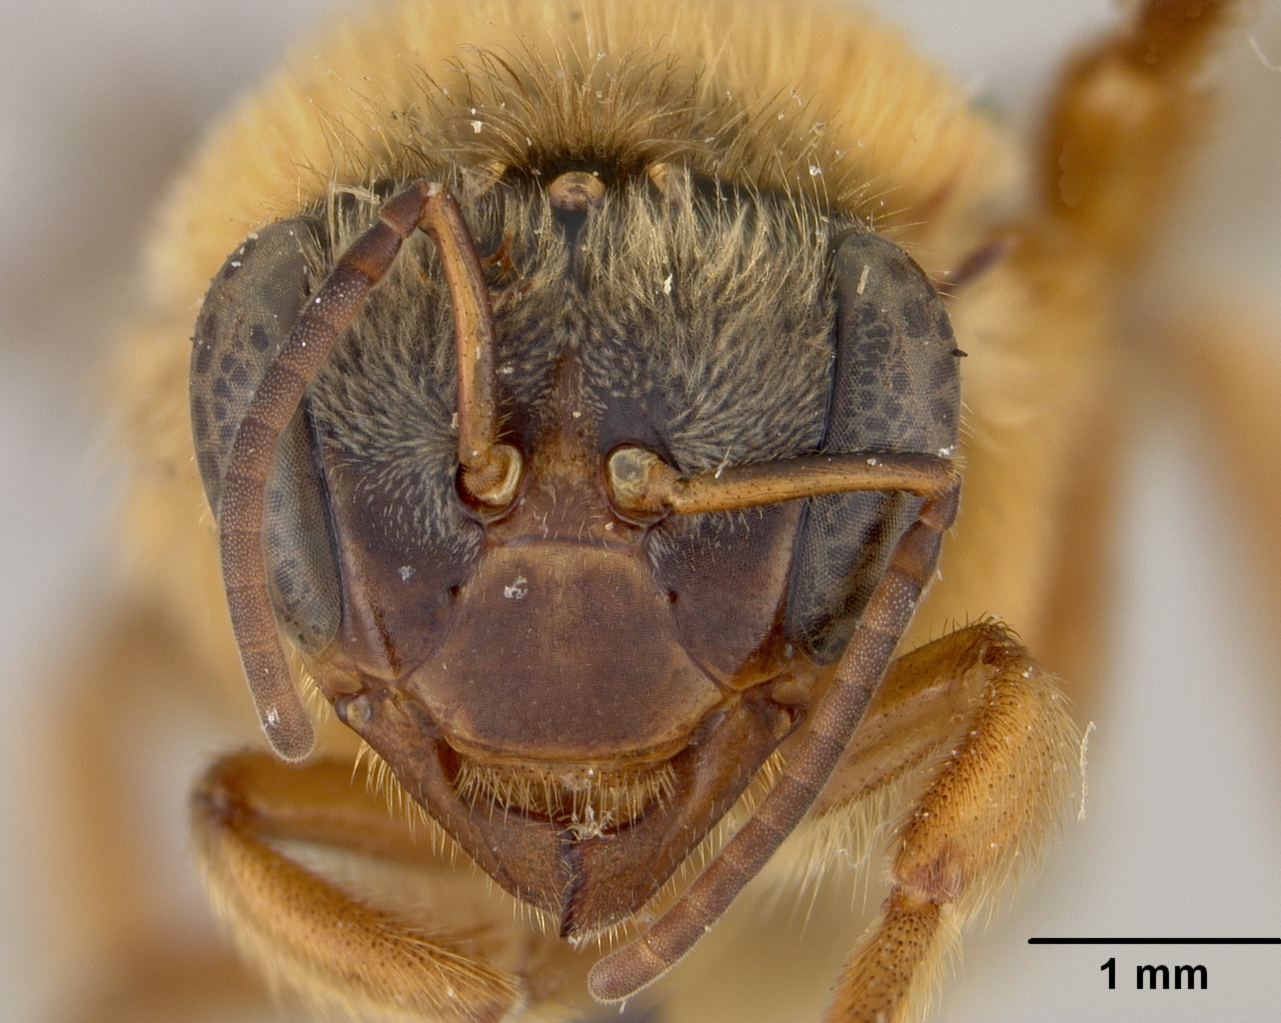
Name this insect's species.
Melipona variegatipes
